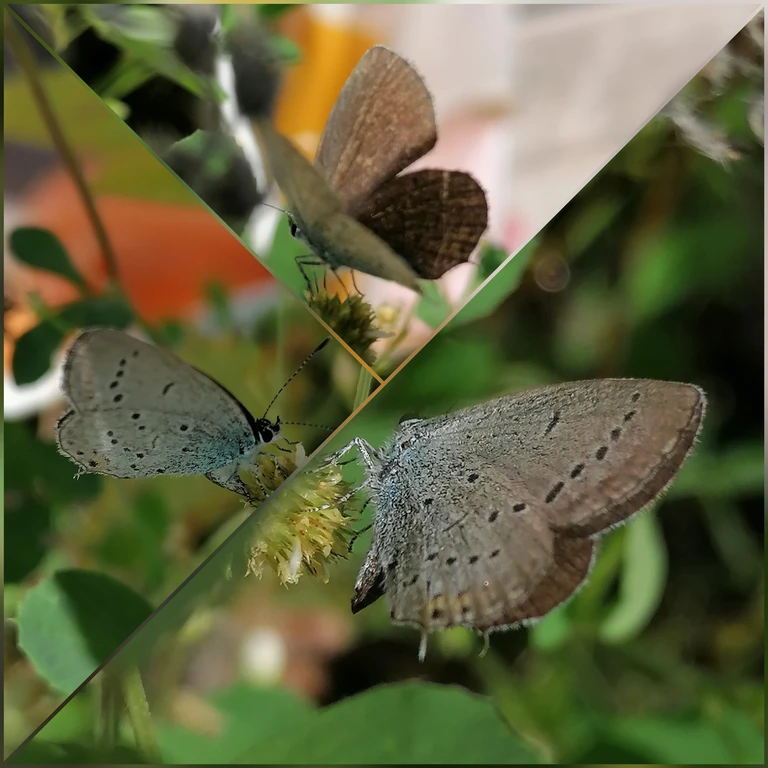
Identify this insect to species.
Cupido argiades (also Elkalyce argiades)
